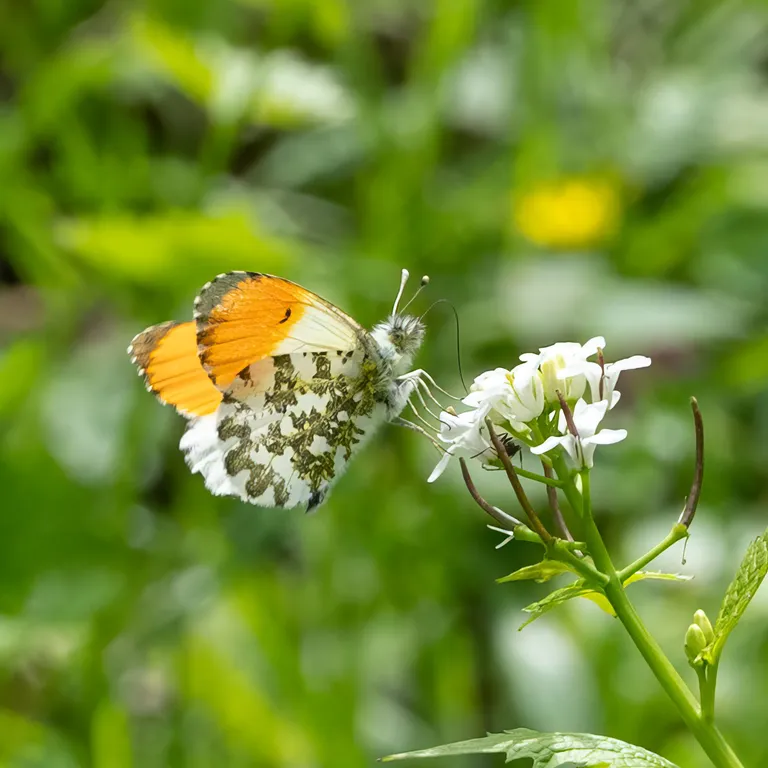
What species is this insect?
Anthocharis cardamines
